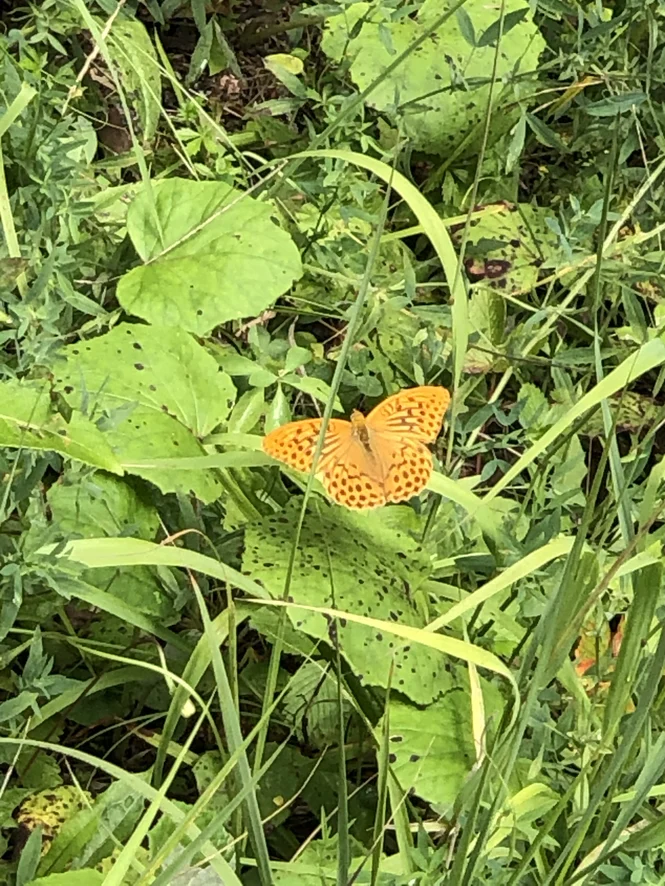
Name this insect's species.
Argynnis paphia
